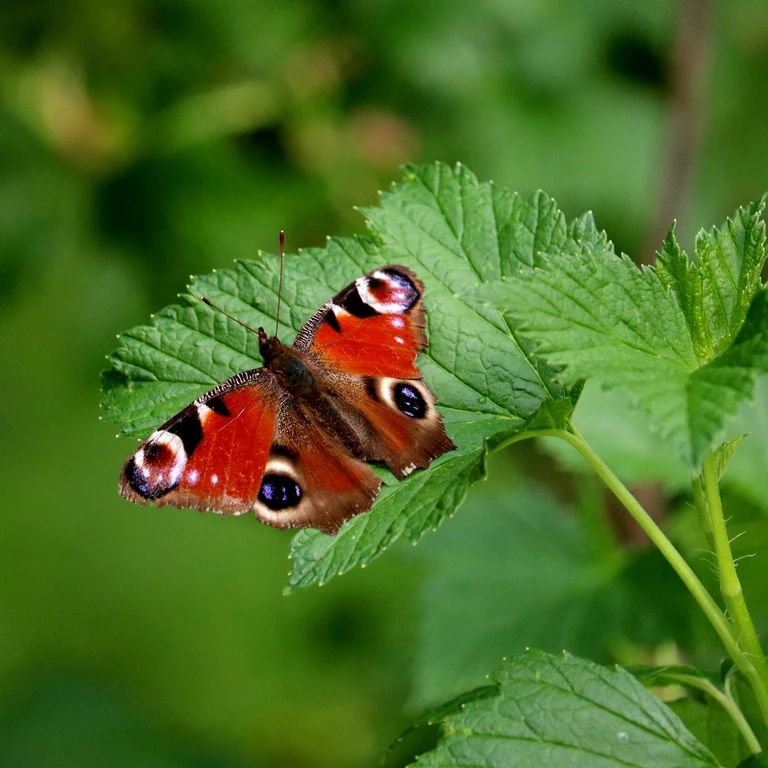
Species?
Aglais io
